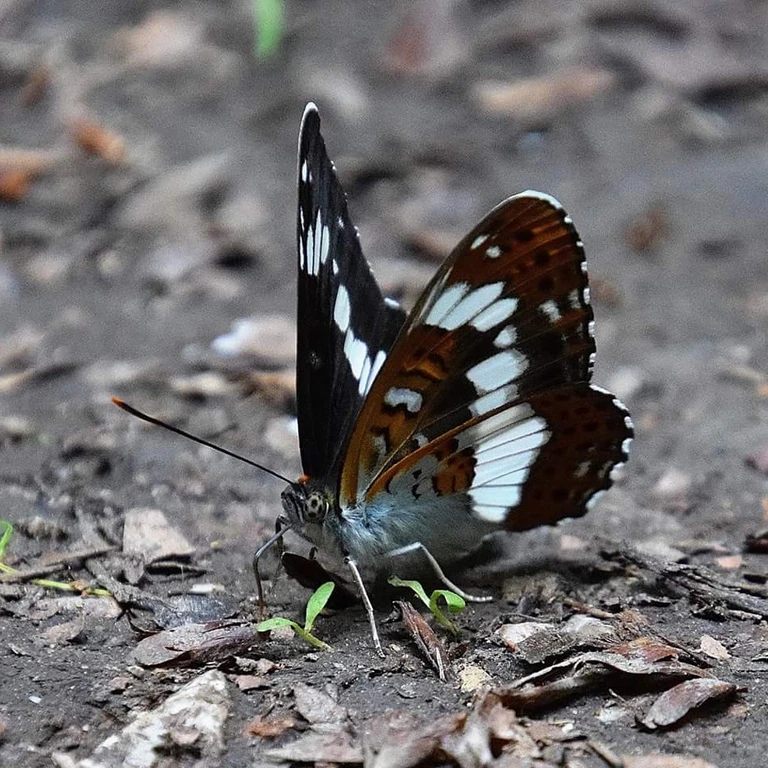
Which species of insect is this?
Limenitis camilla (also Ladoga camilla)
